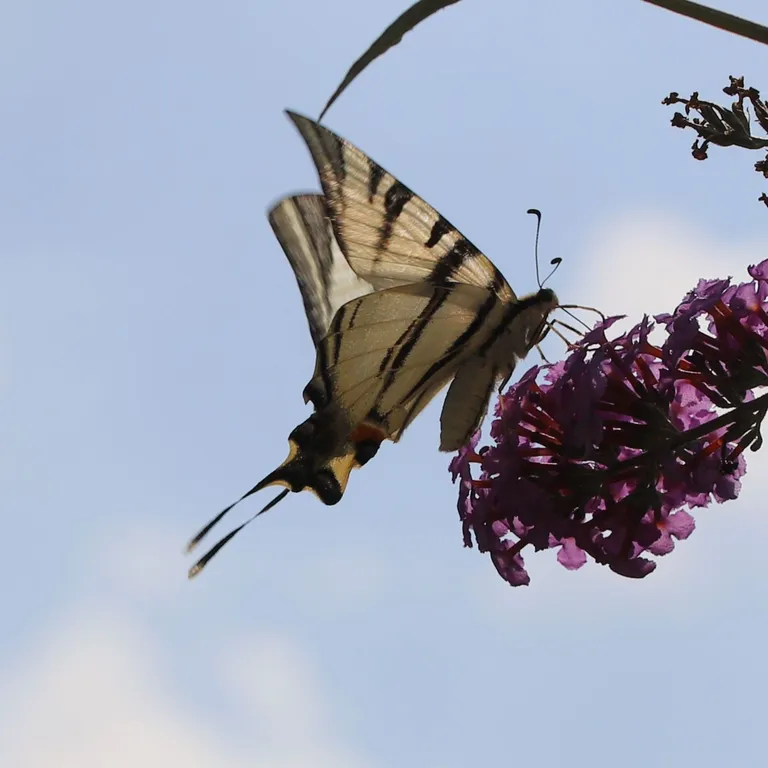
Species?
Iphiclides podalirius
